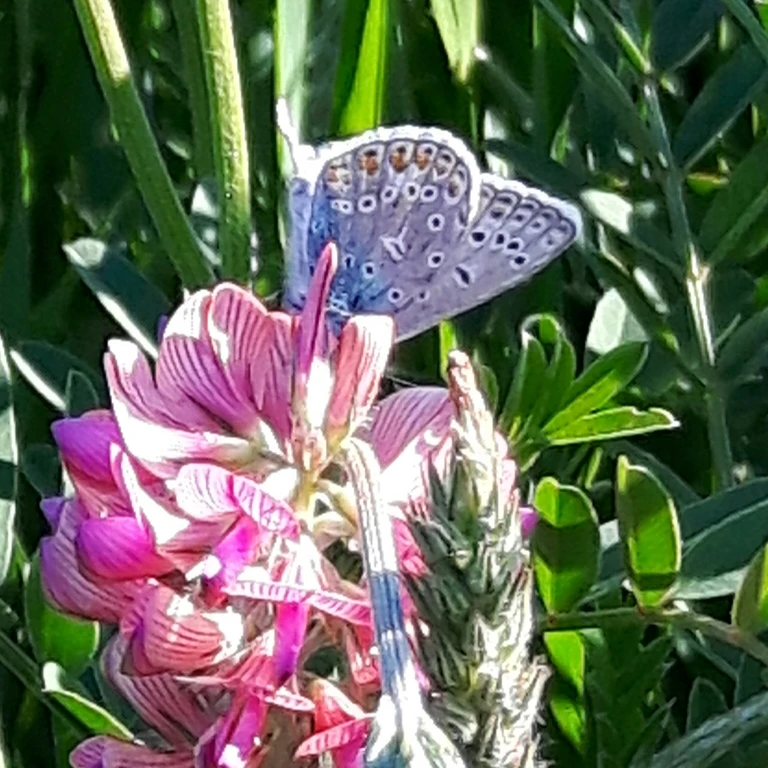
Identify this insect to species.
Polyommatus icarus
